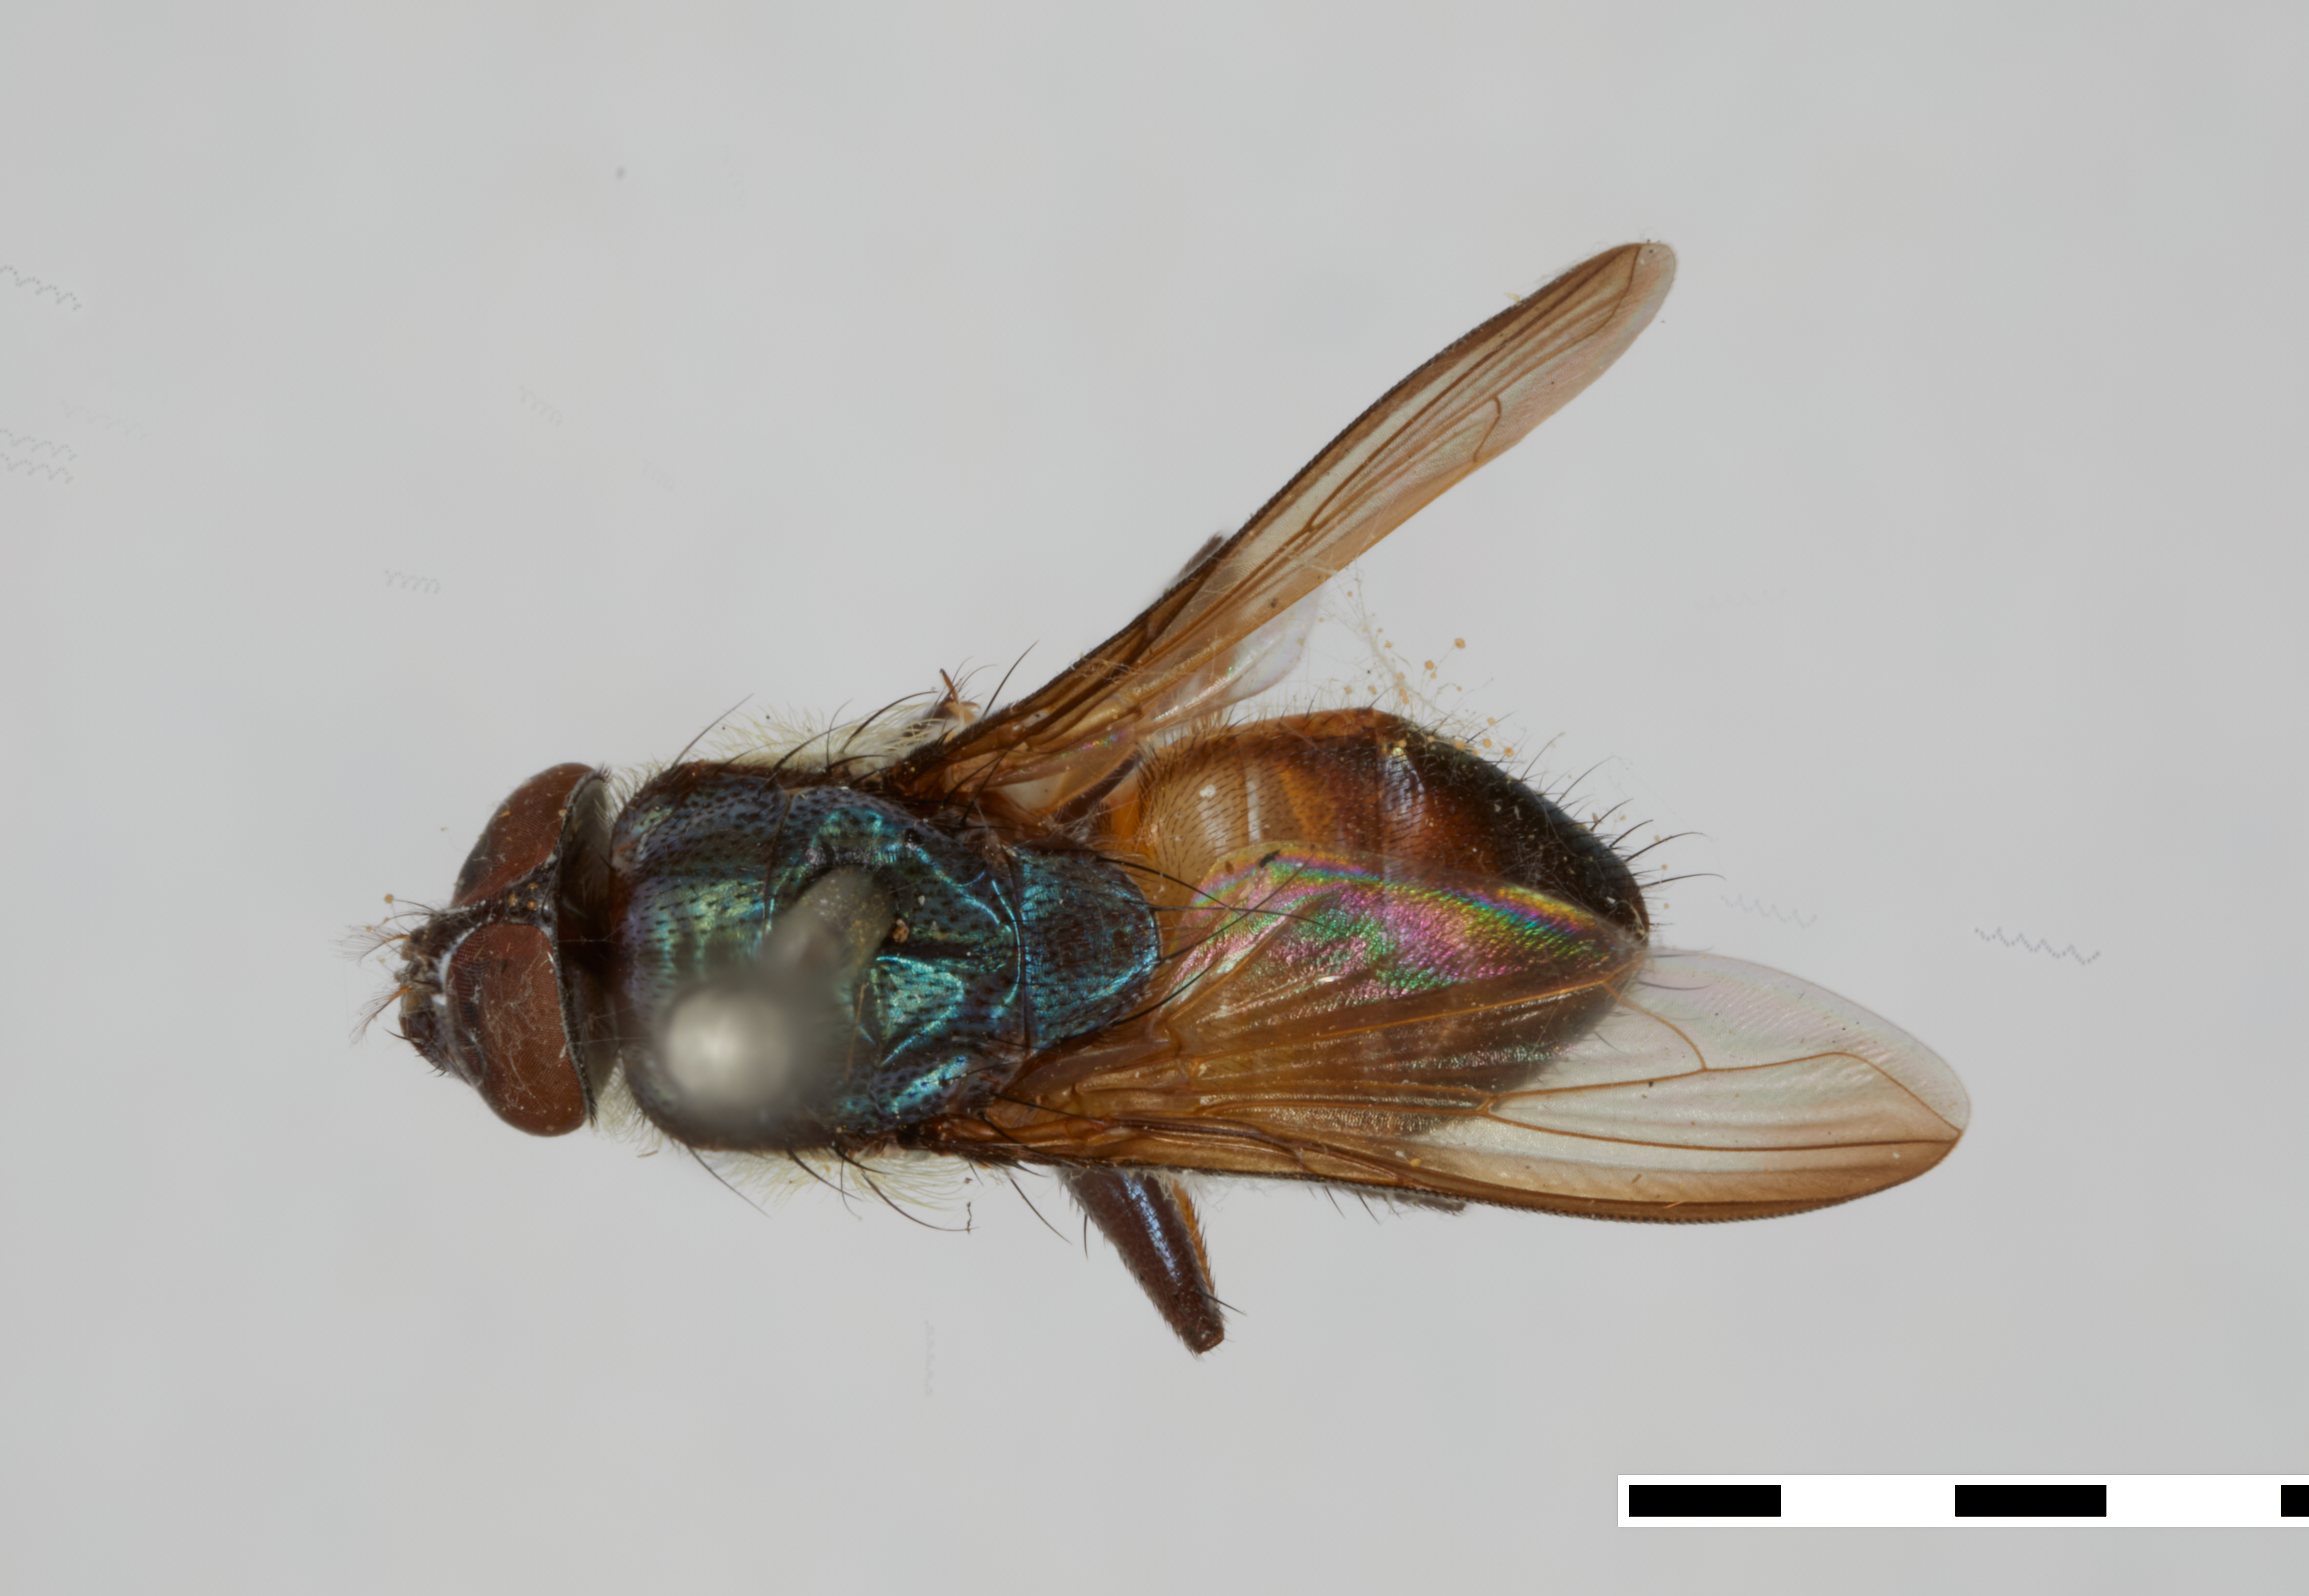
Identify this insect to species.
Idiella pilitibia (also Idiella euidielloides)
